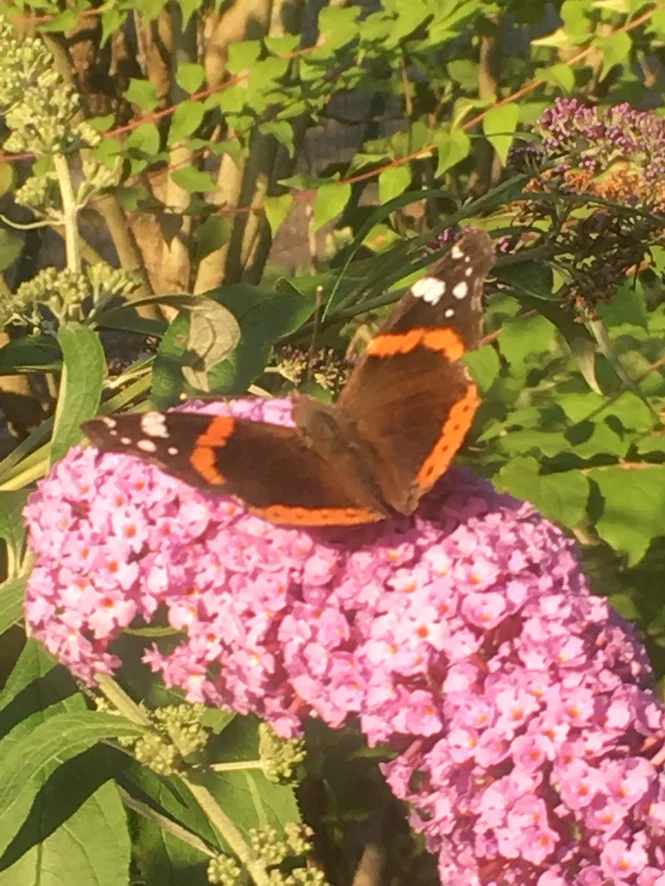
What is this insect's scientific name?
Vanessa atalanta
